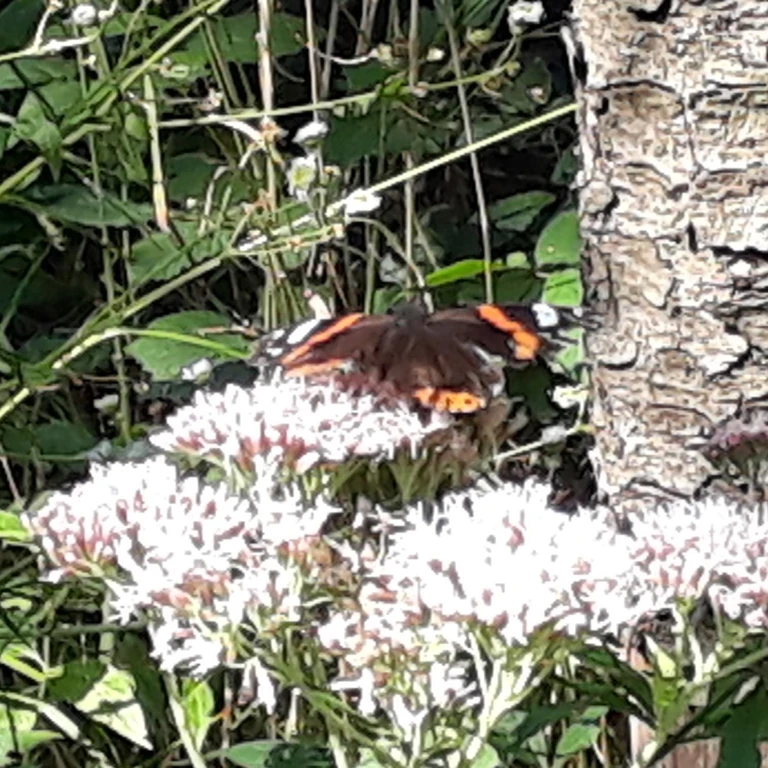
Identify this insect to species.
Vanessa atalanta
